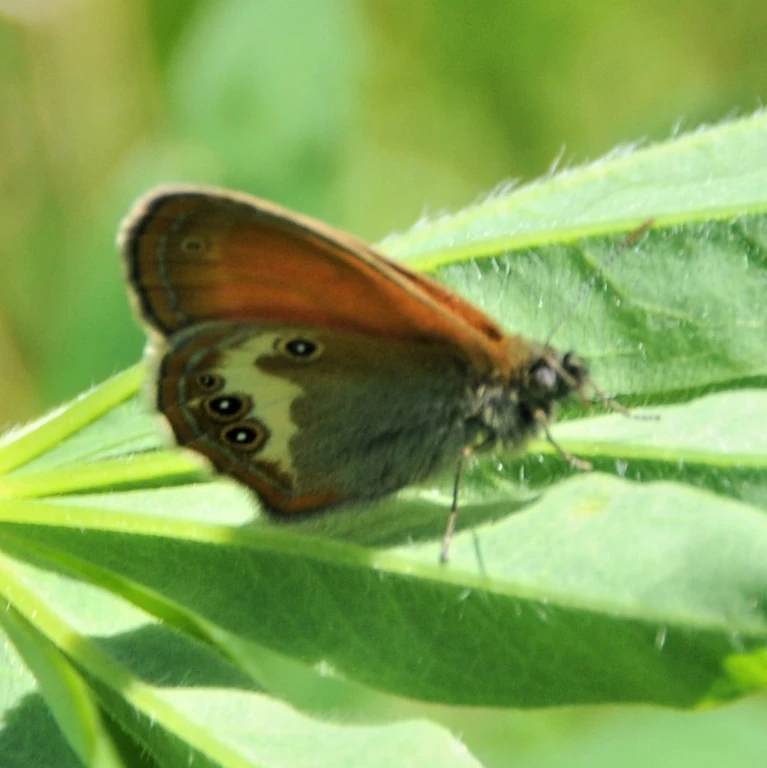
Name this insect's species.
Coenonympha arcania
